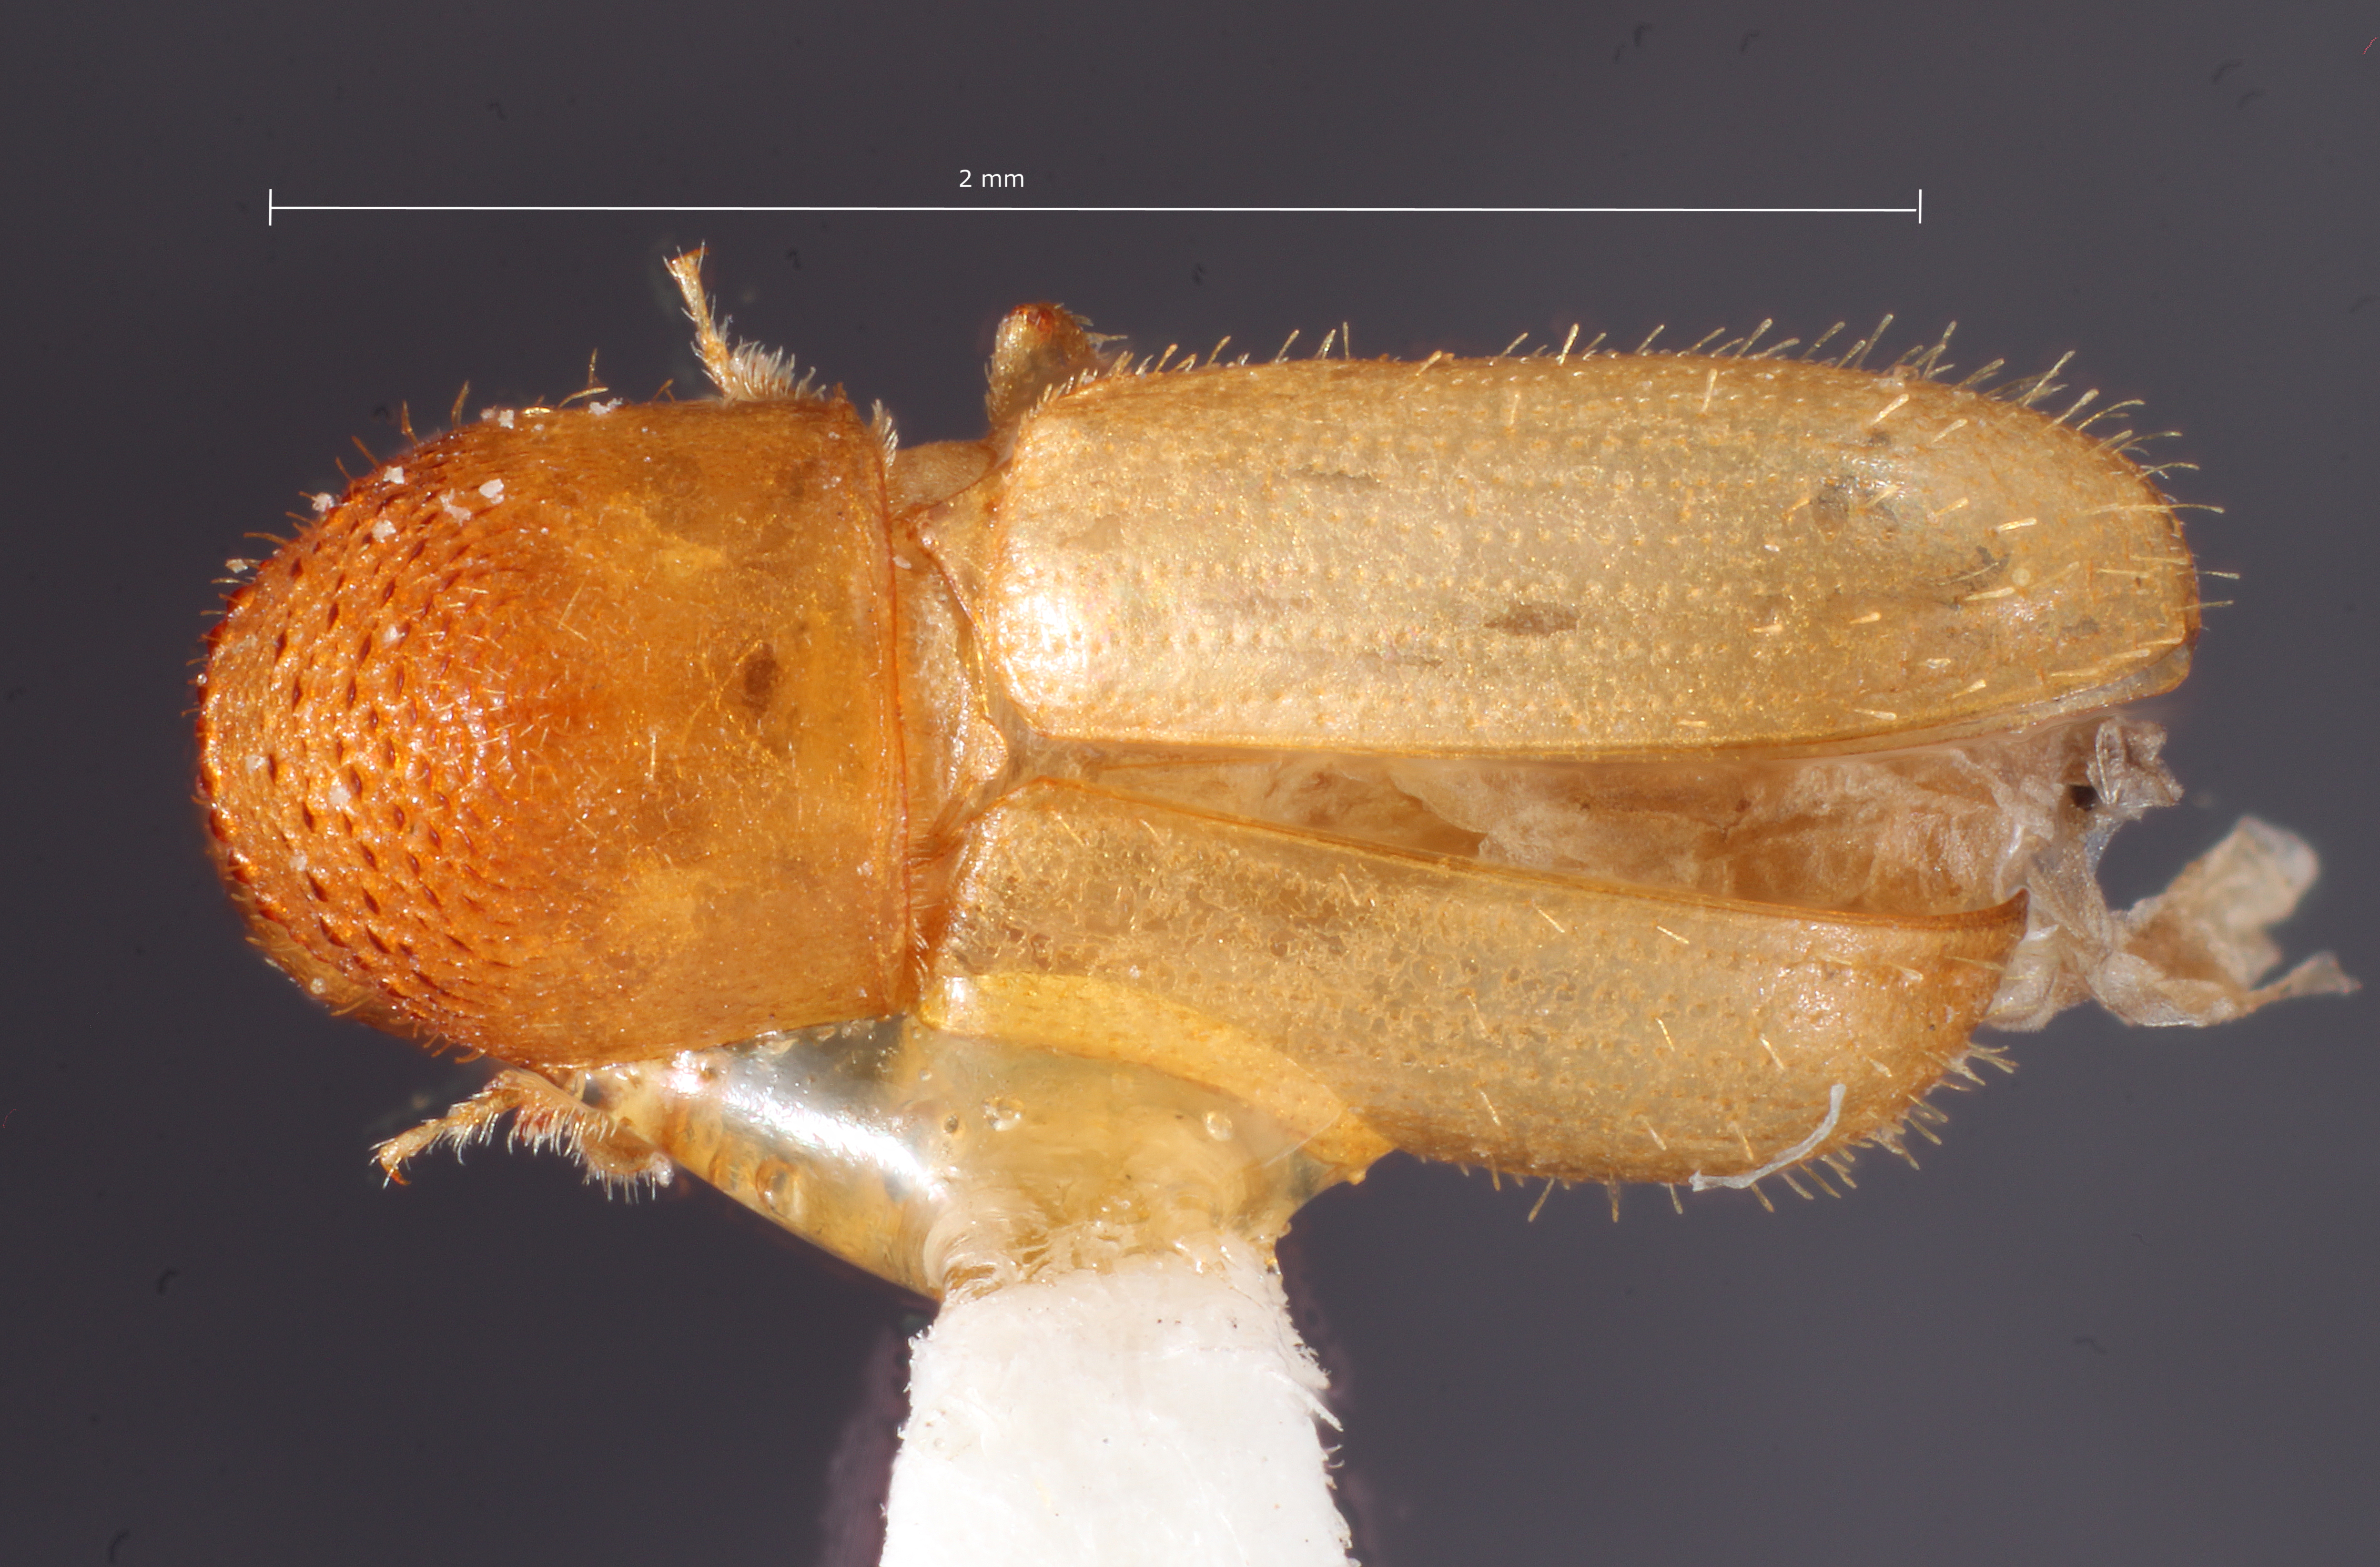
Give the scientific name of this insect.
Cryptocarenus frontalis
